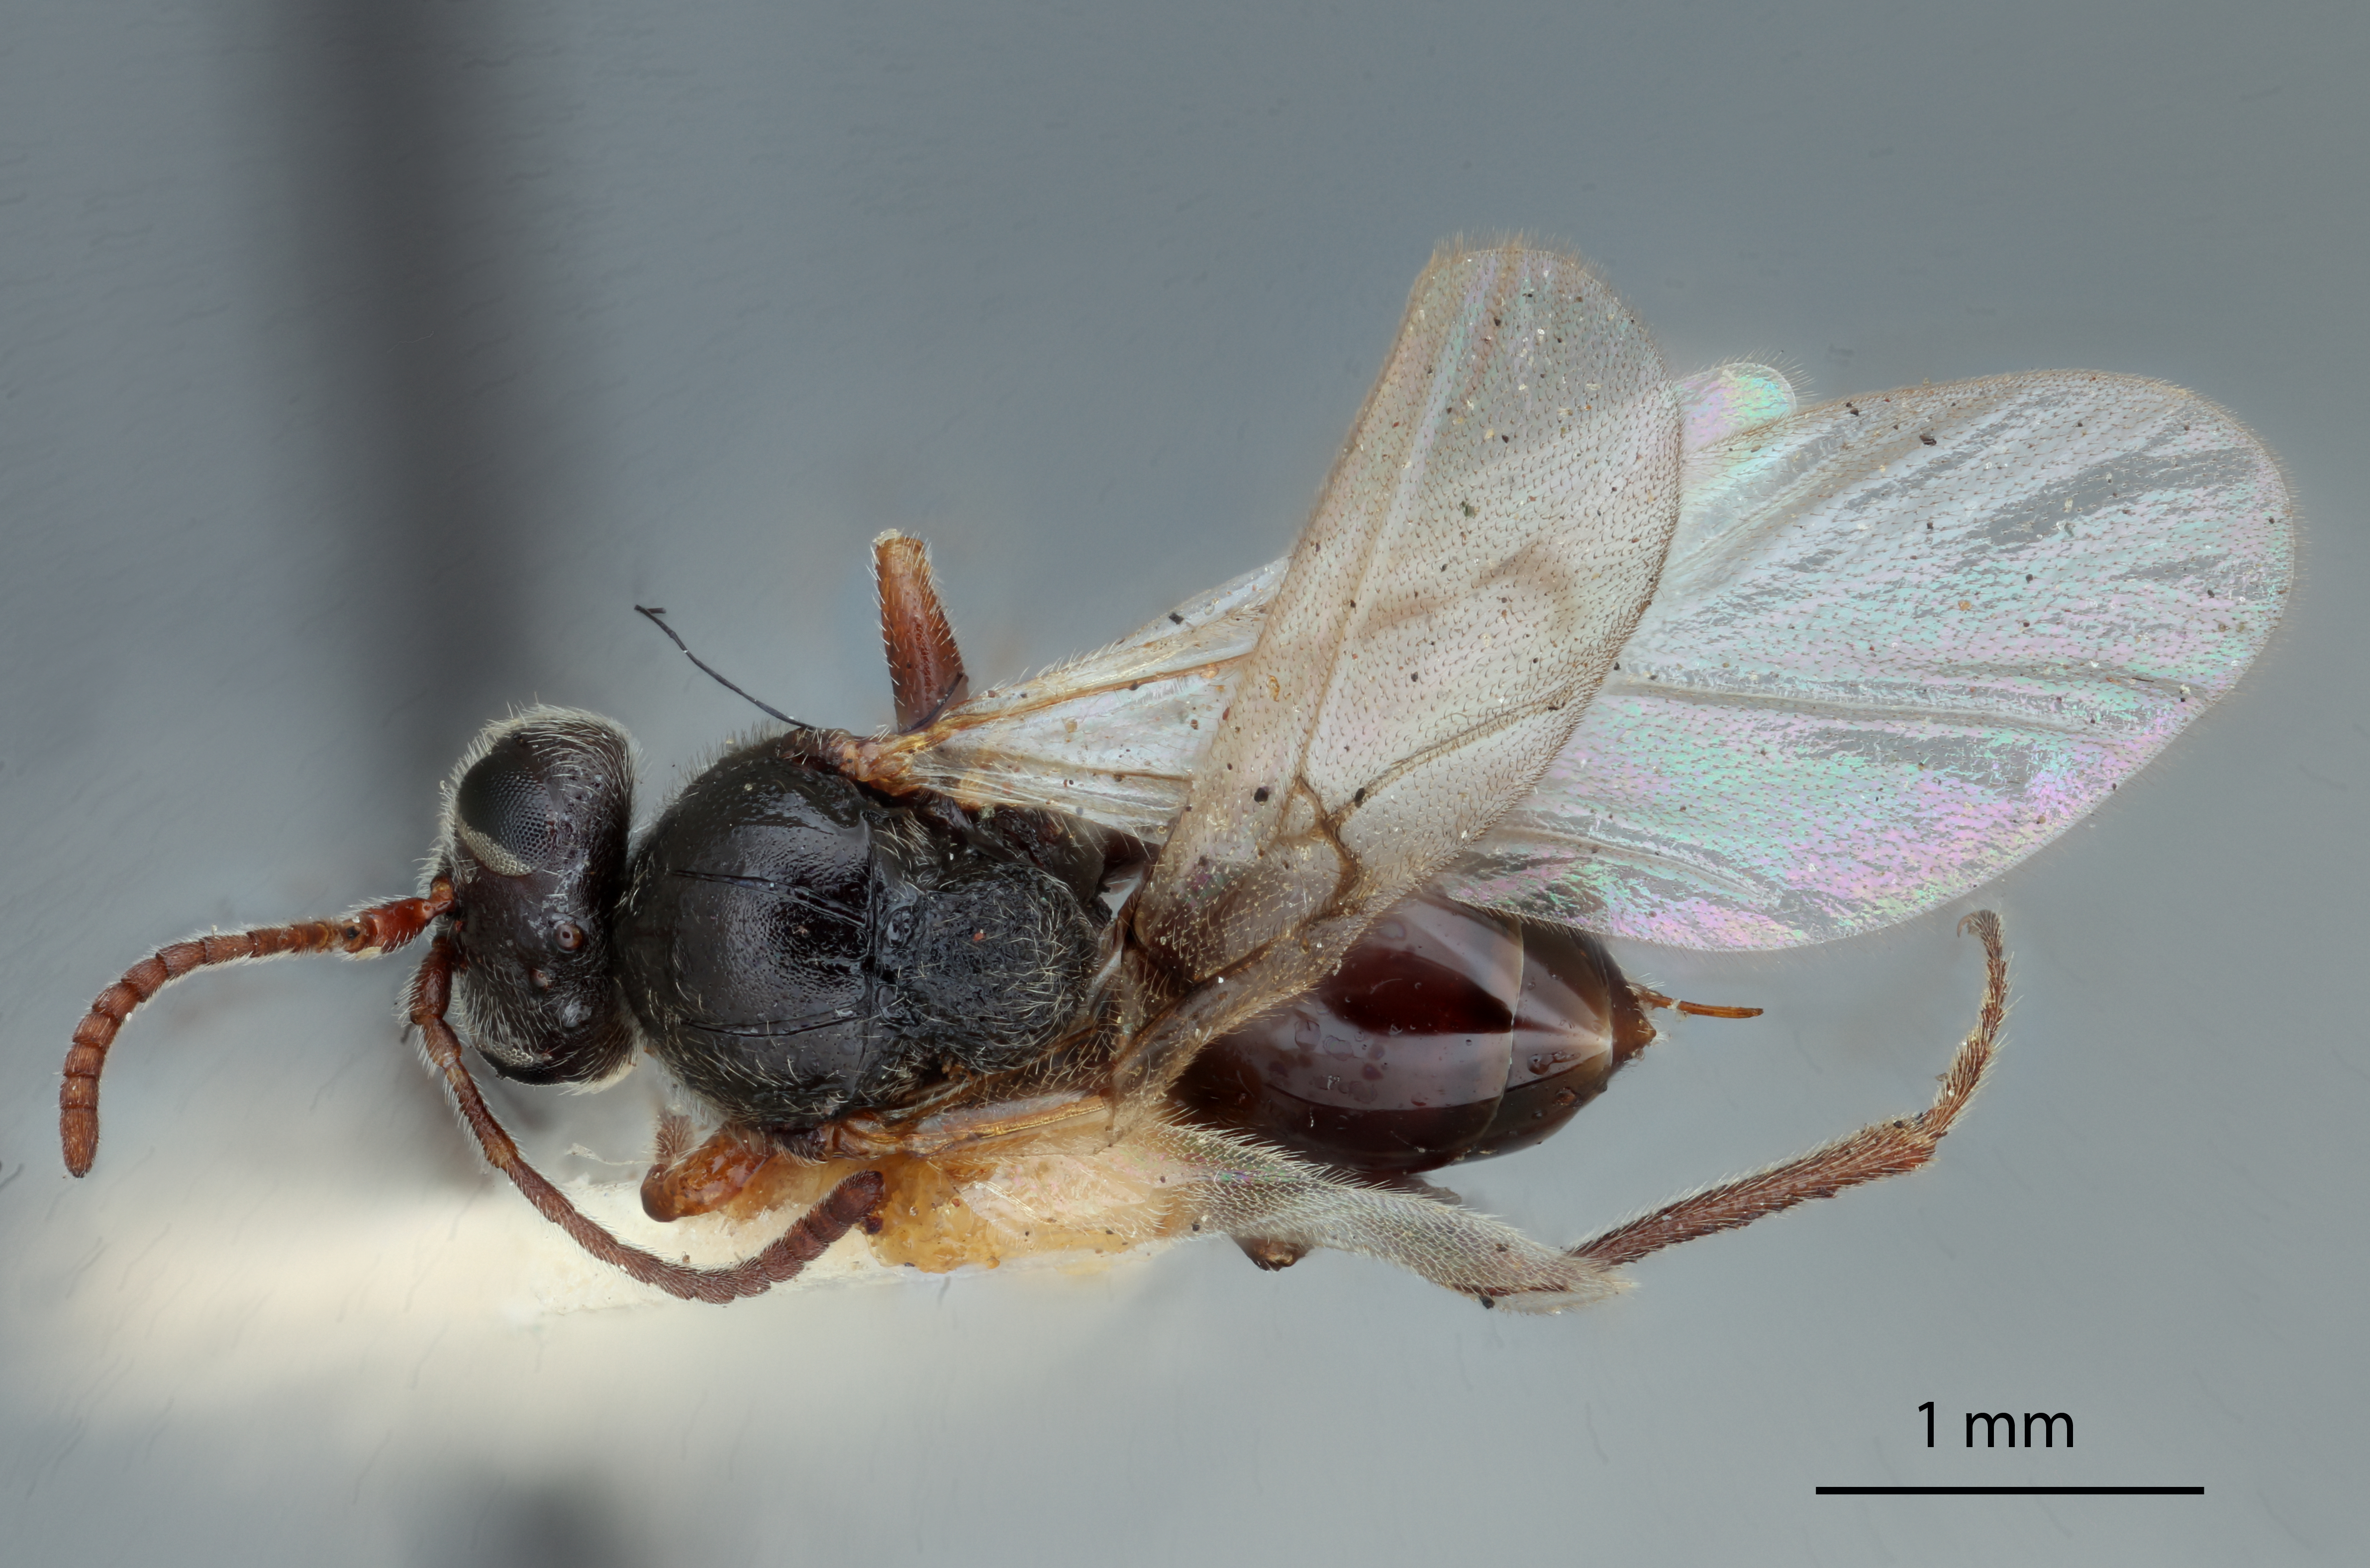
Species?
Andricus rugatus
